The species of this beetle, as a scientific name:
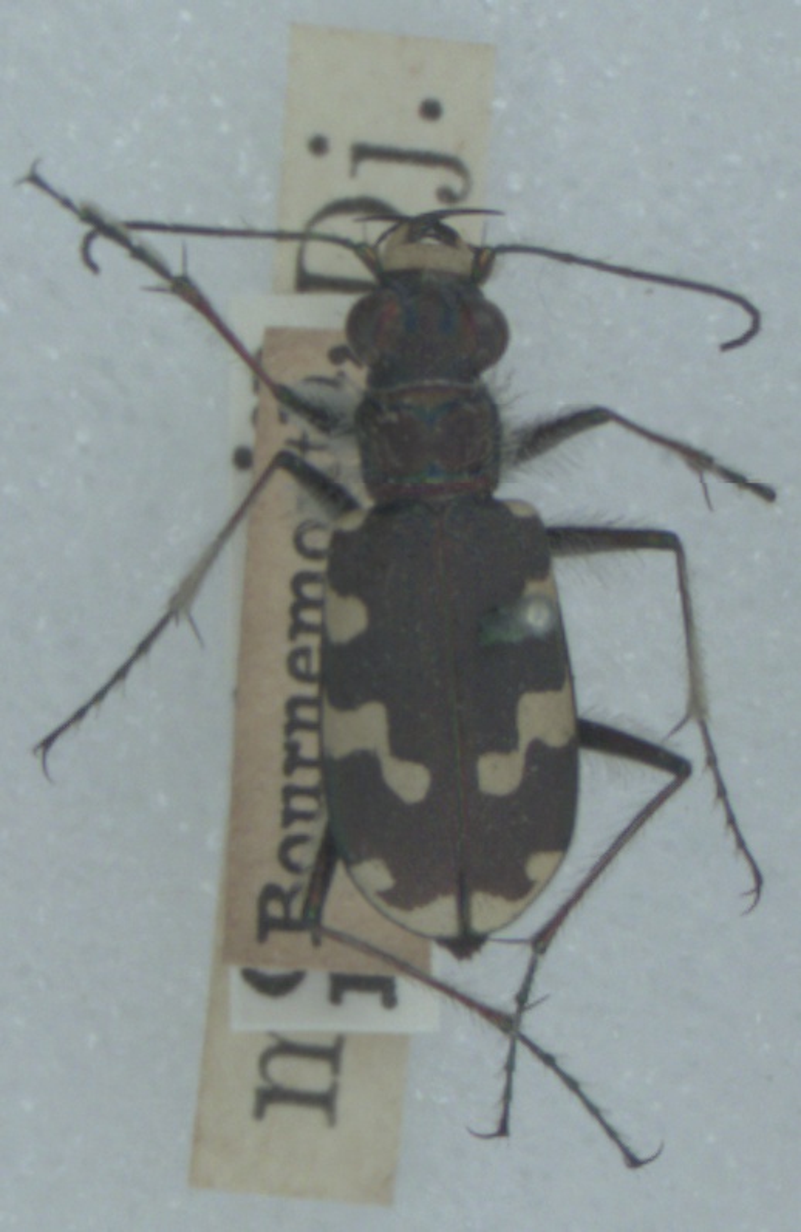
Cicindela maritima
